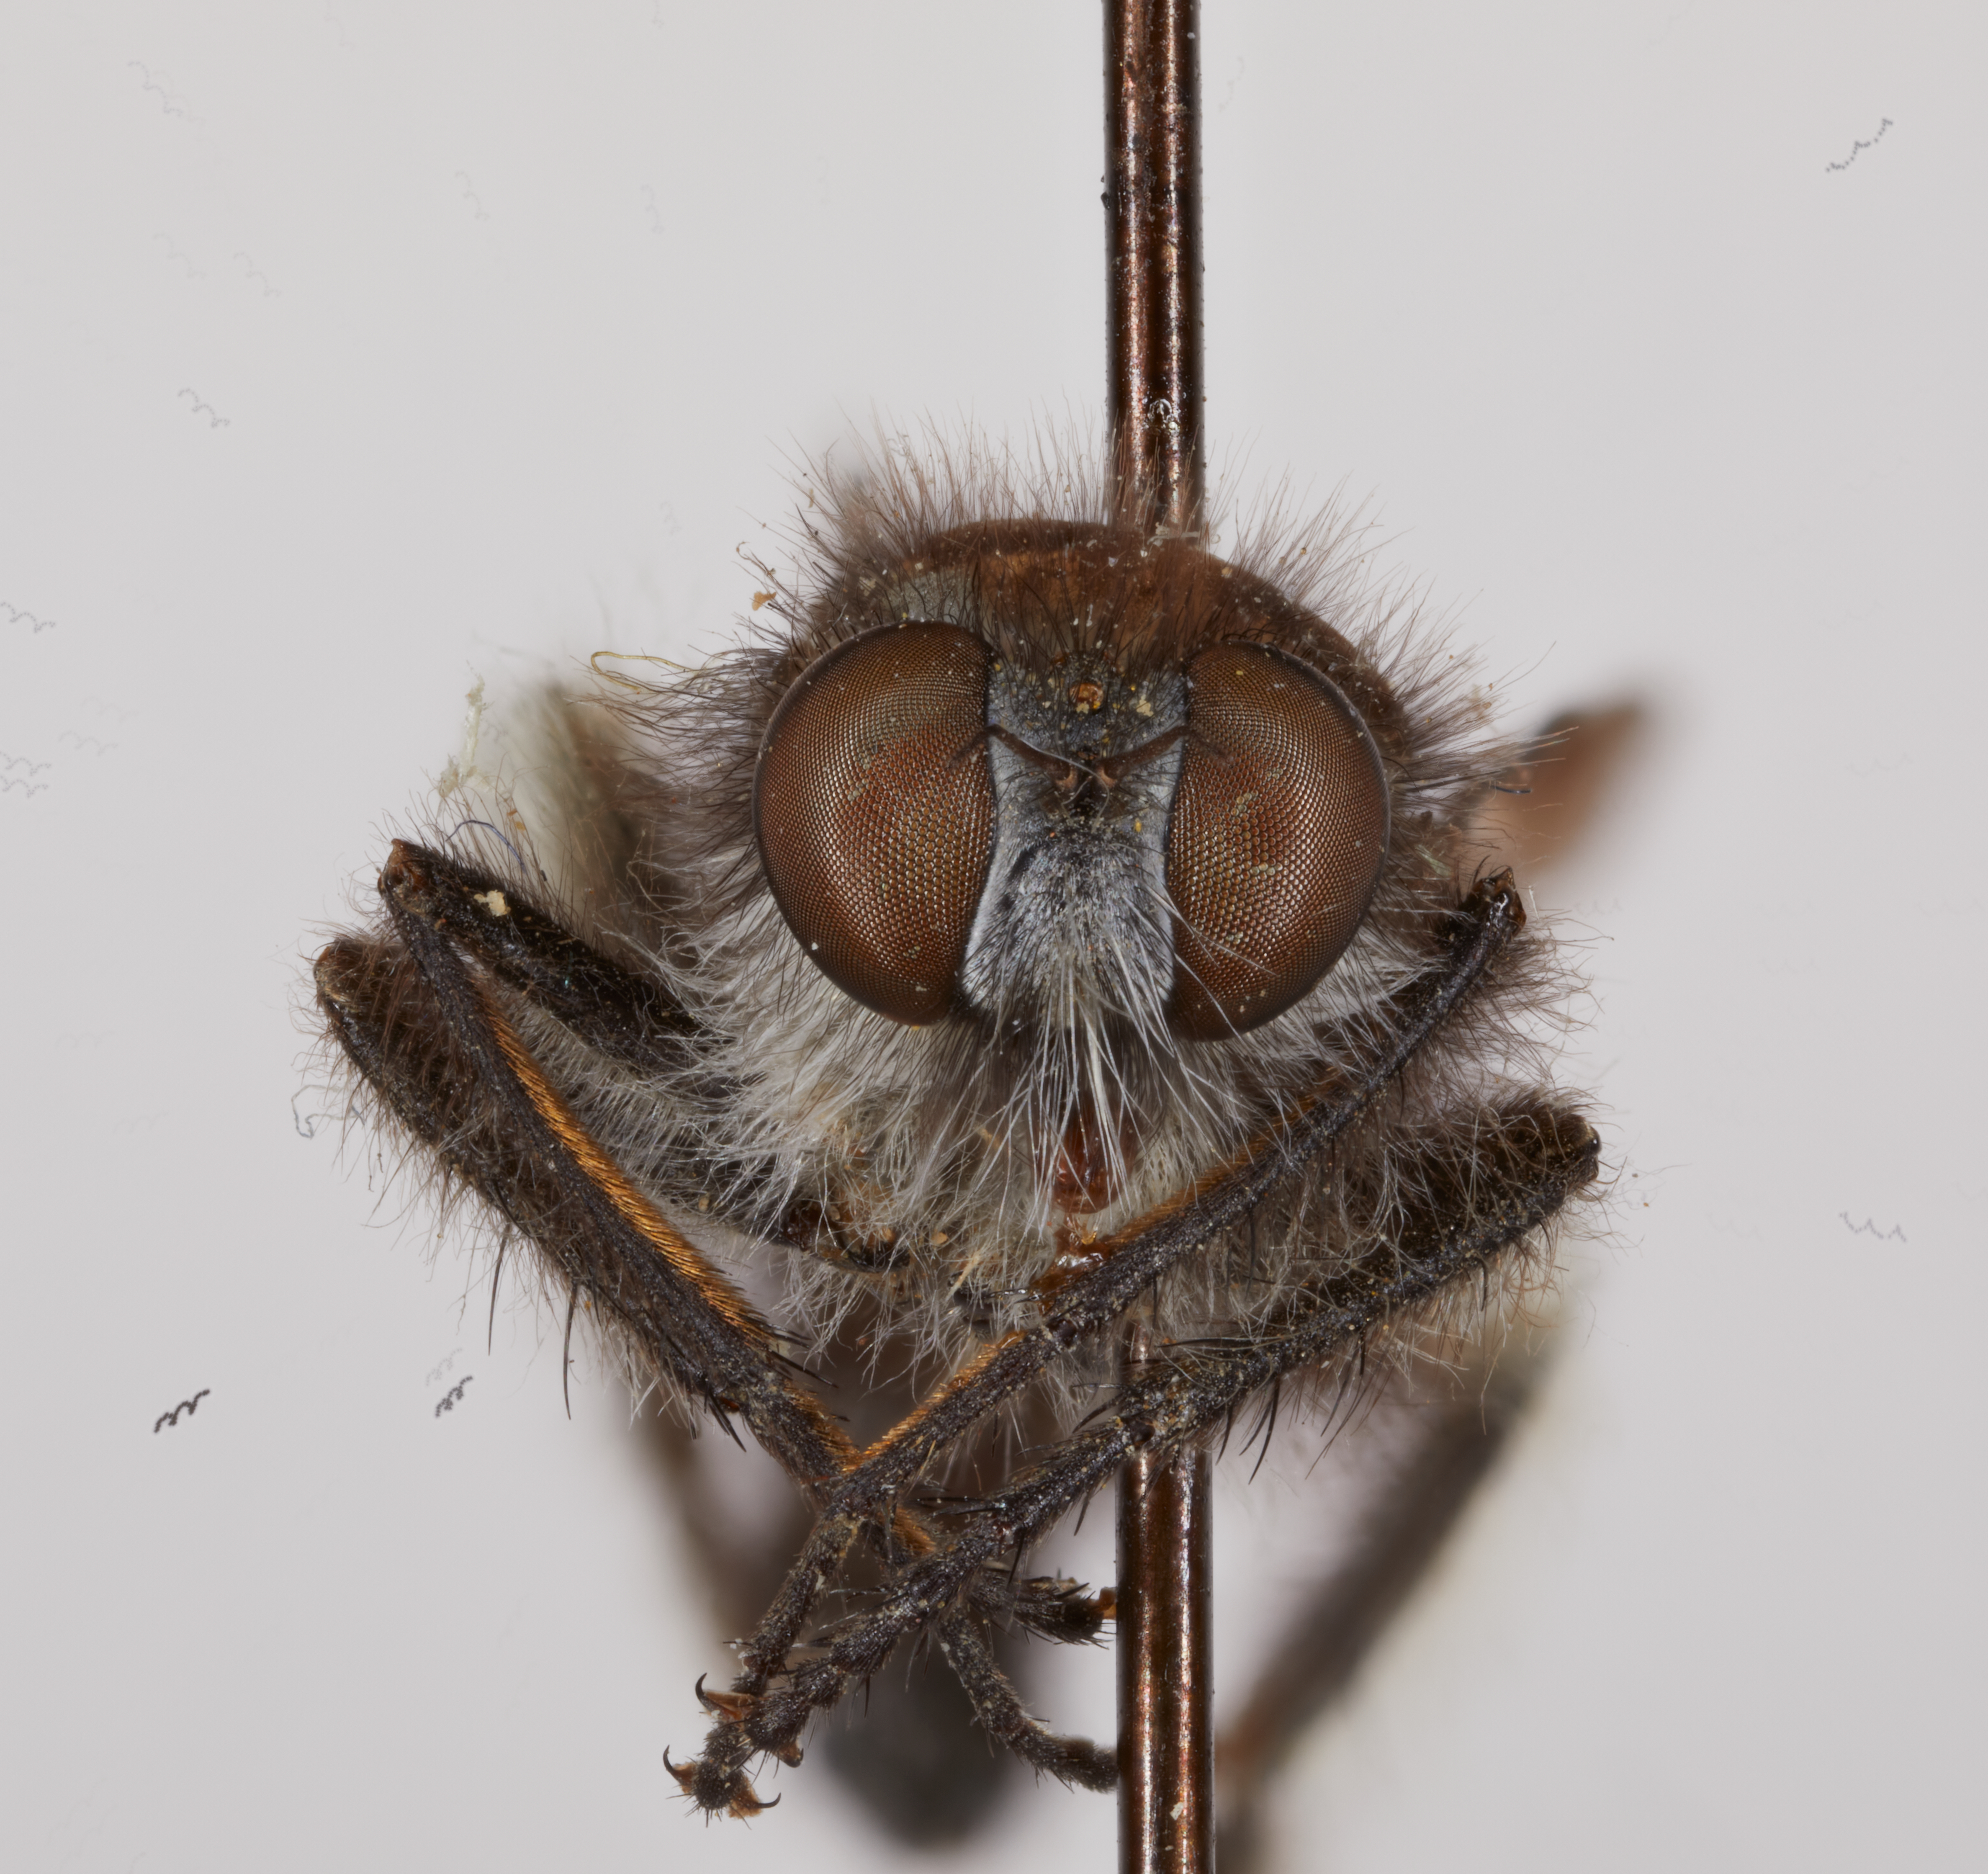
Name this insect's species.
Cyrtopogon aldrichii
